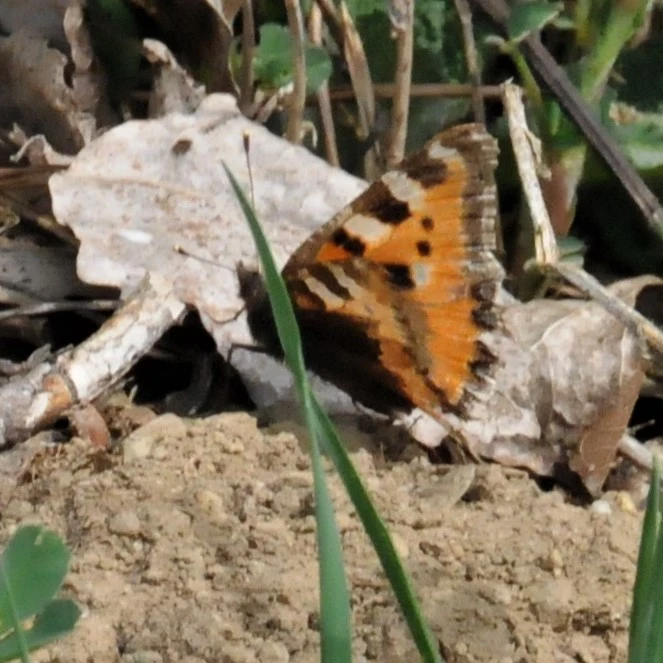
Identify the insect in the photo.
Aglais urticae
